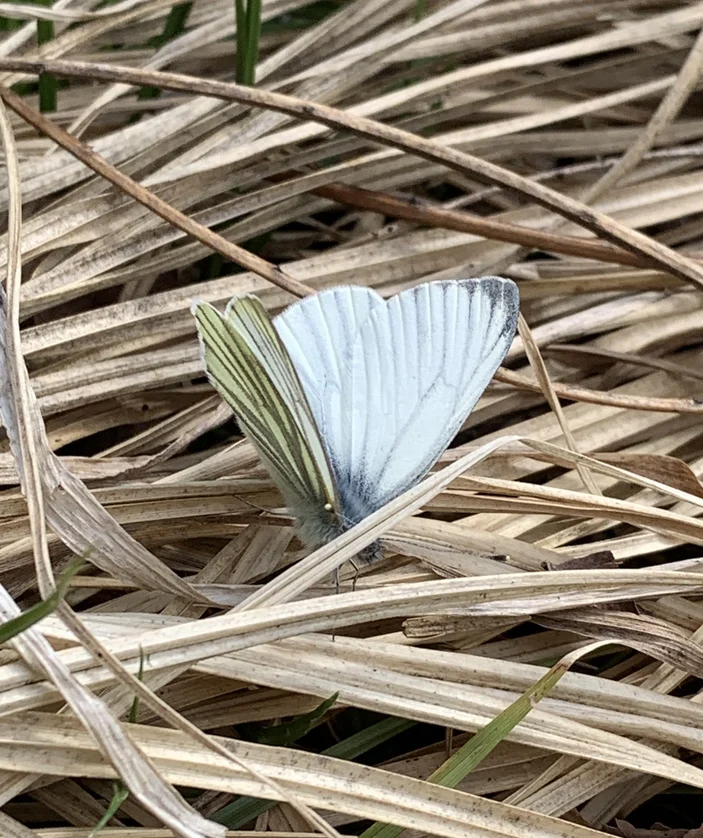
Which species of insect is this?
Pieris napi
